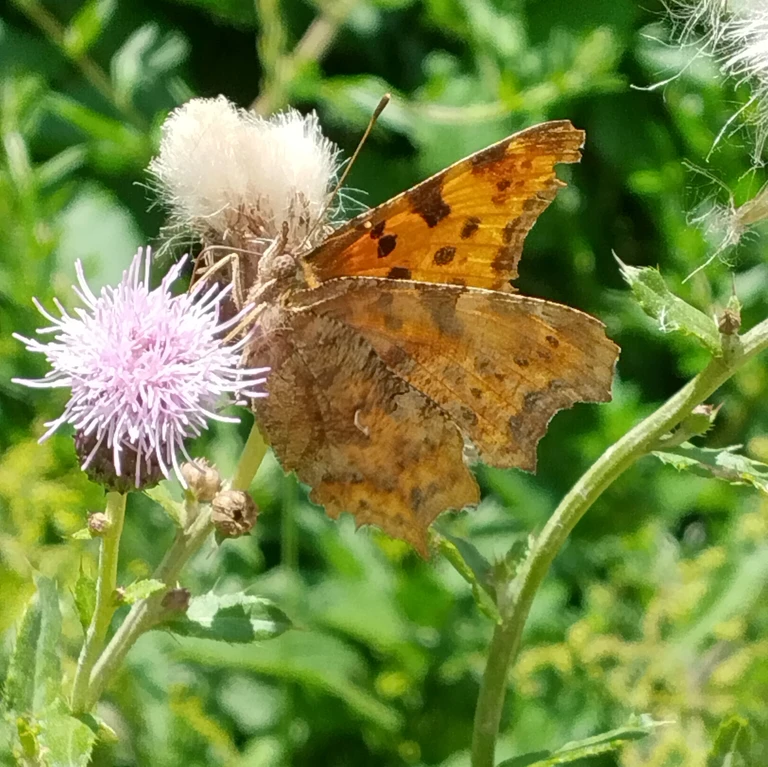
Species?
Polygonia c-album
